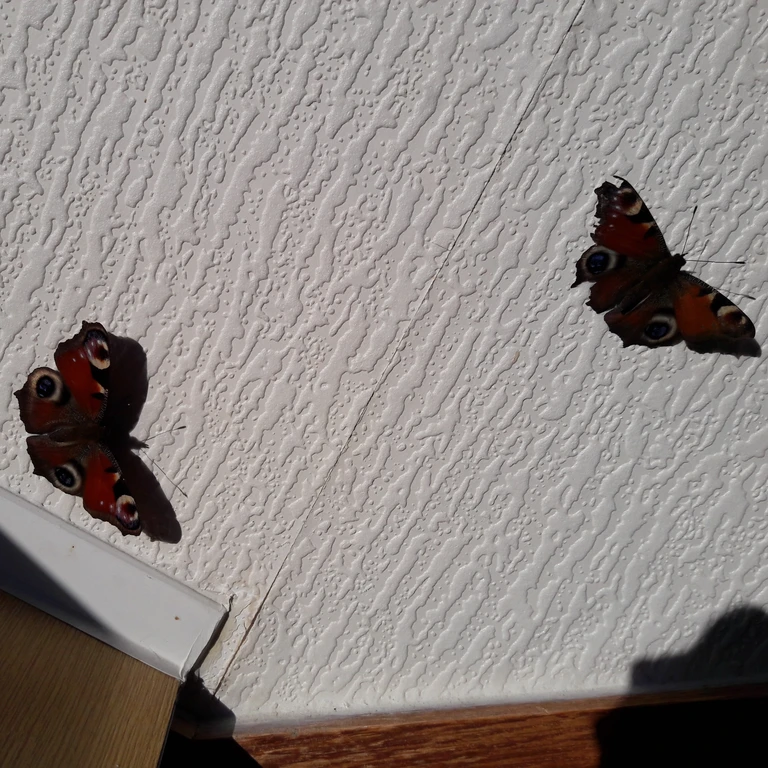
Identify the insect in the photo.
Aglais io
